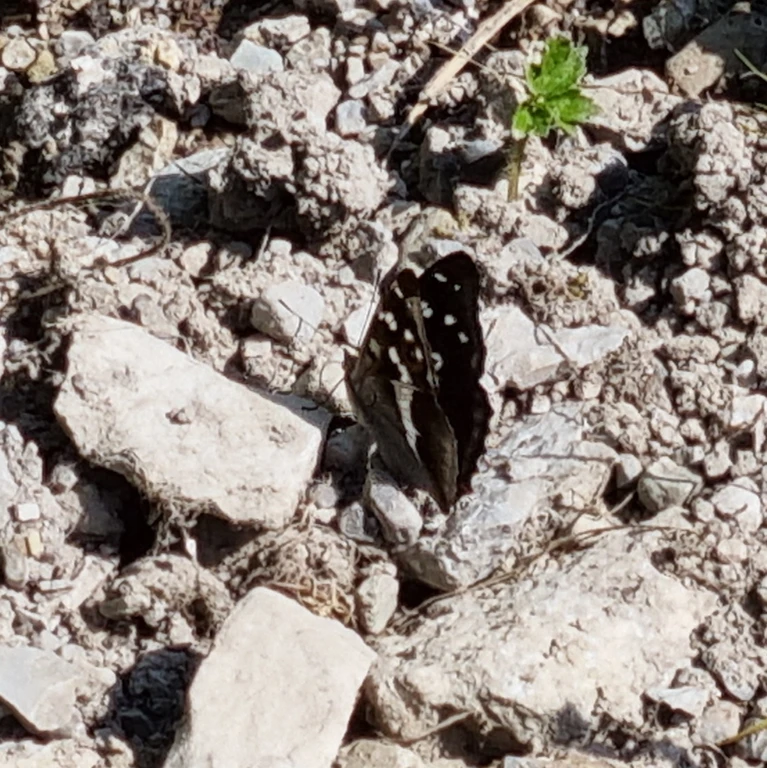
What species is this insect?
Apatura iris
